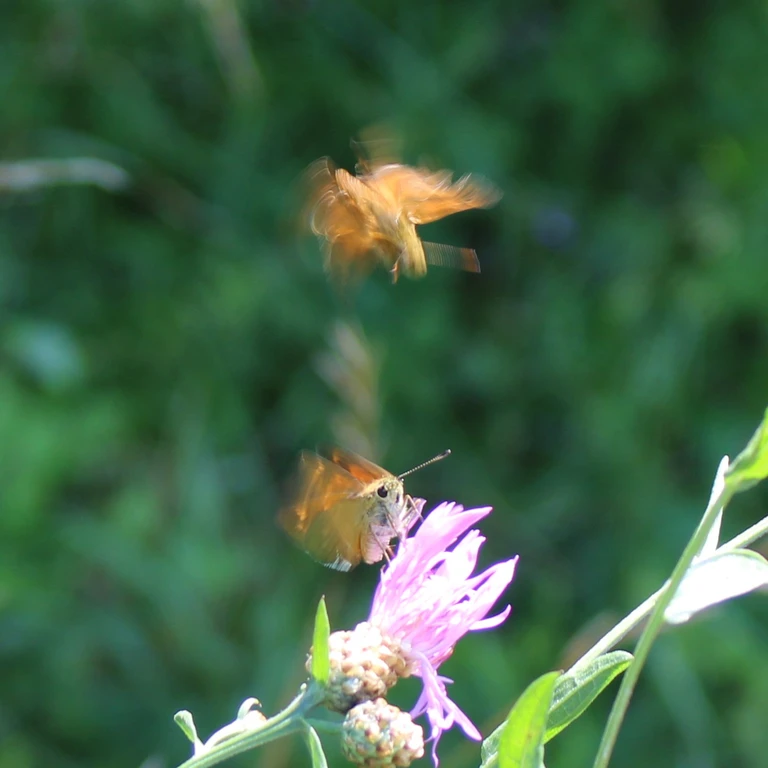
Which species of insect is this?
Ochlodes sylvanus (also Ochlodes venata)
